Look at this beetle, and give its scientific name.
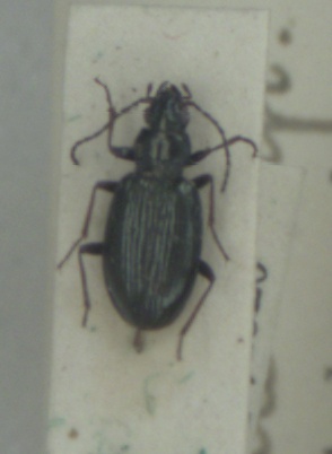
Bembidion tibiale
